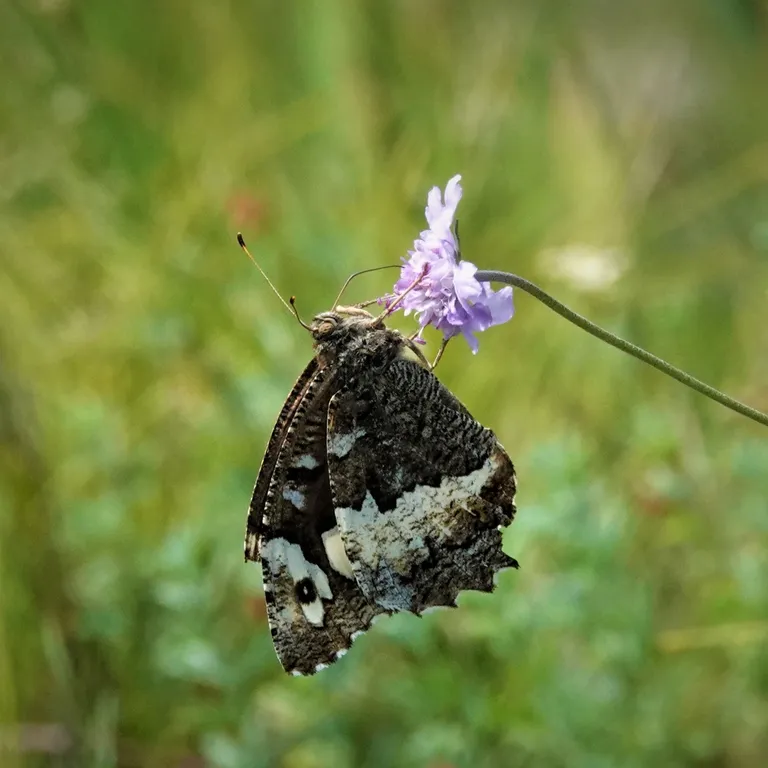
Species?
Brintesia circe
